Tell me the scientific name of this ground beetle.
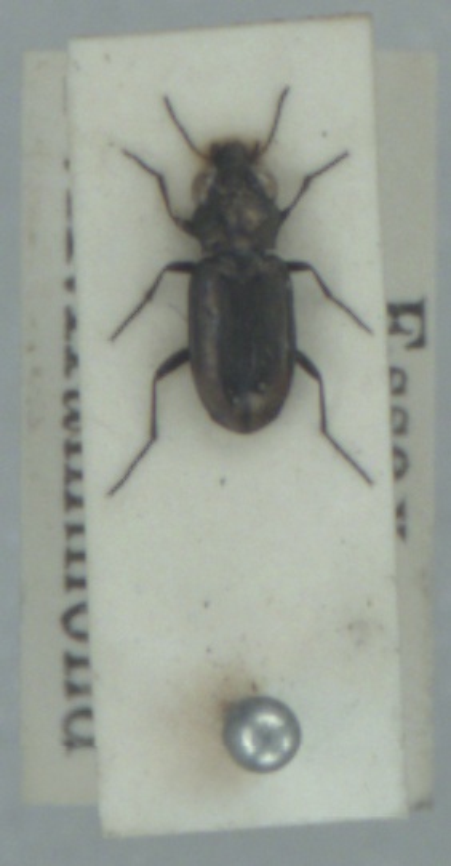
Notiophilus substriatus
